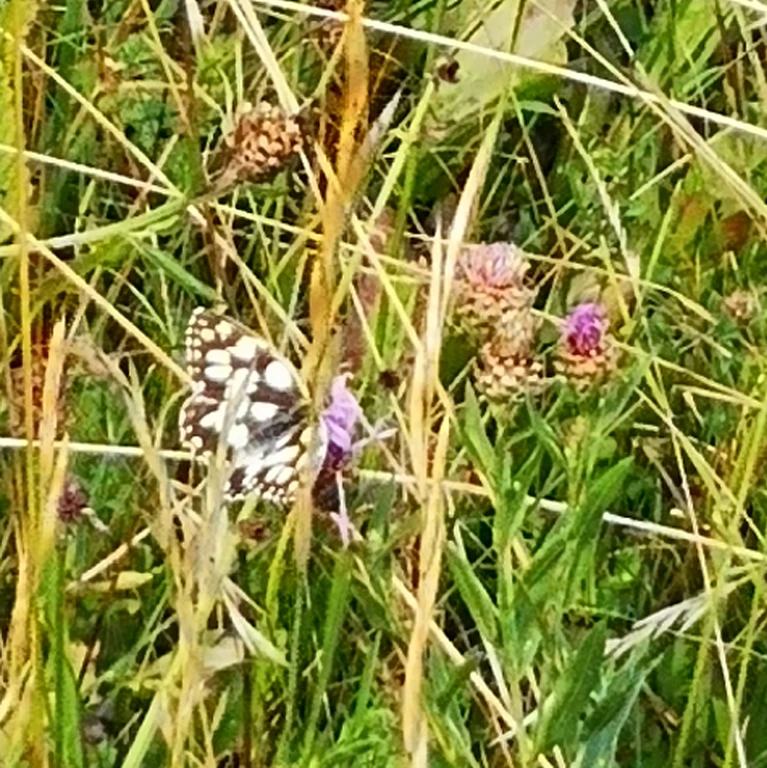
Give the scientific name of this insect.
Melanargia galathea
